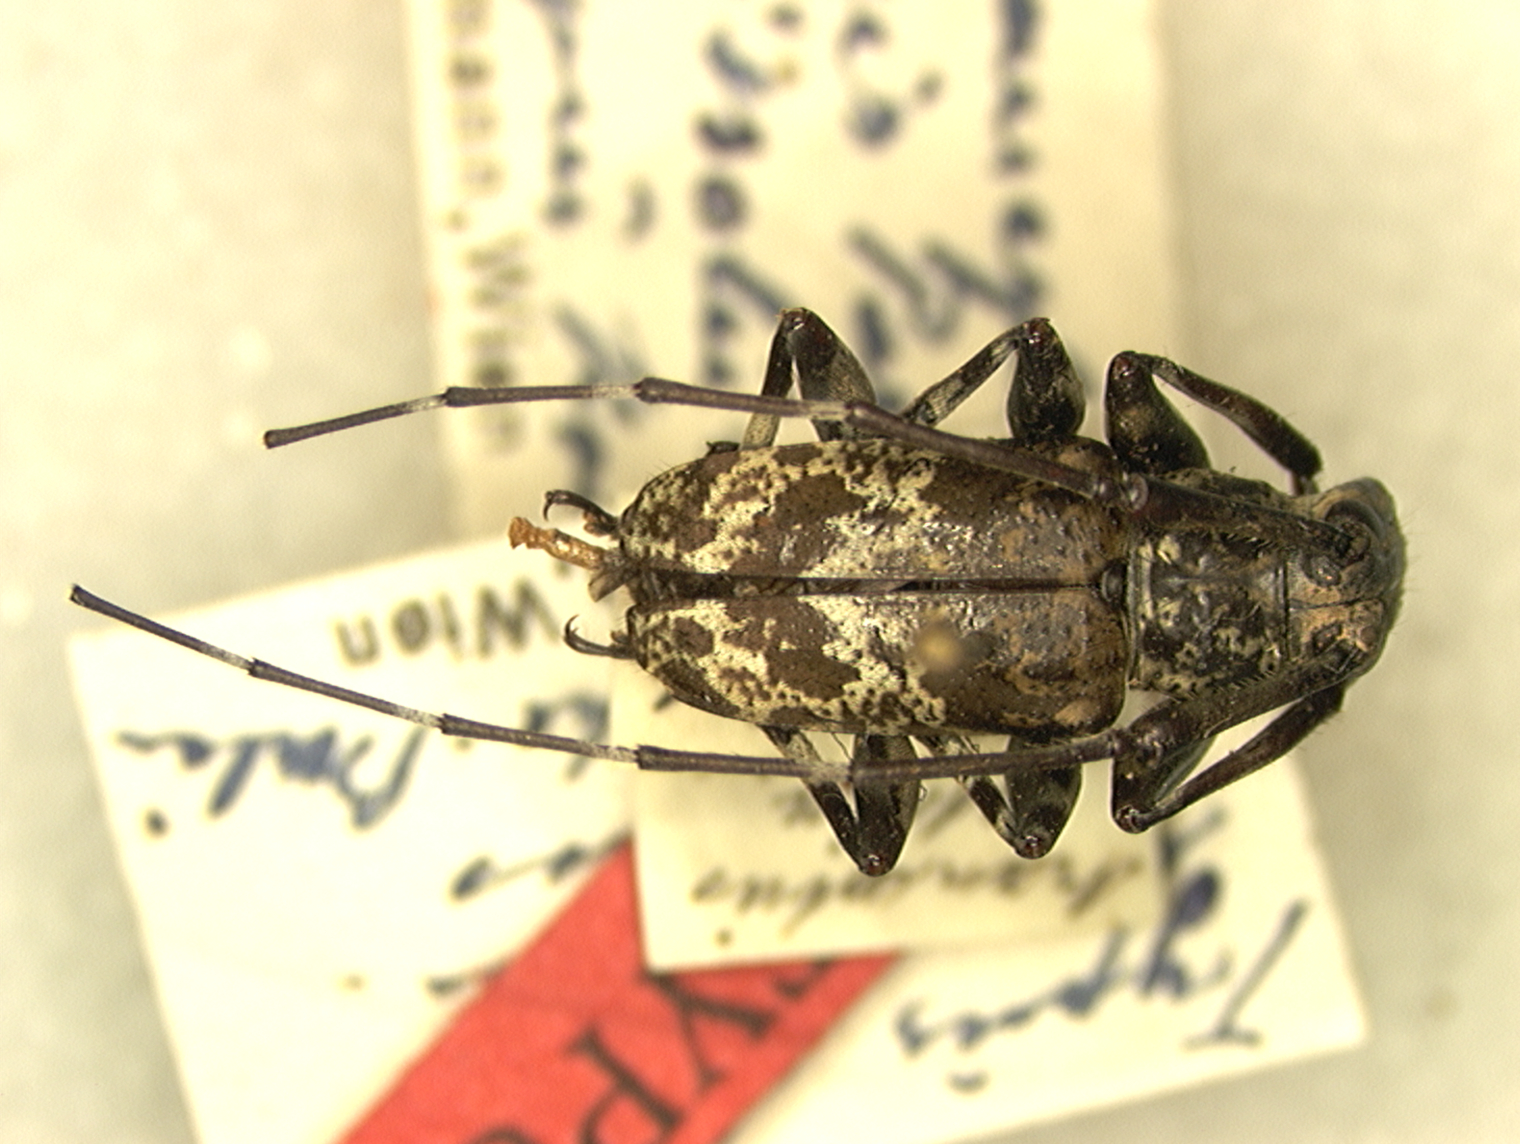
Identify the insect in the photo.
Paranancylus socius
